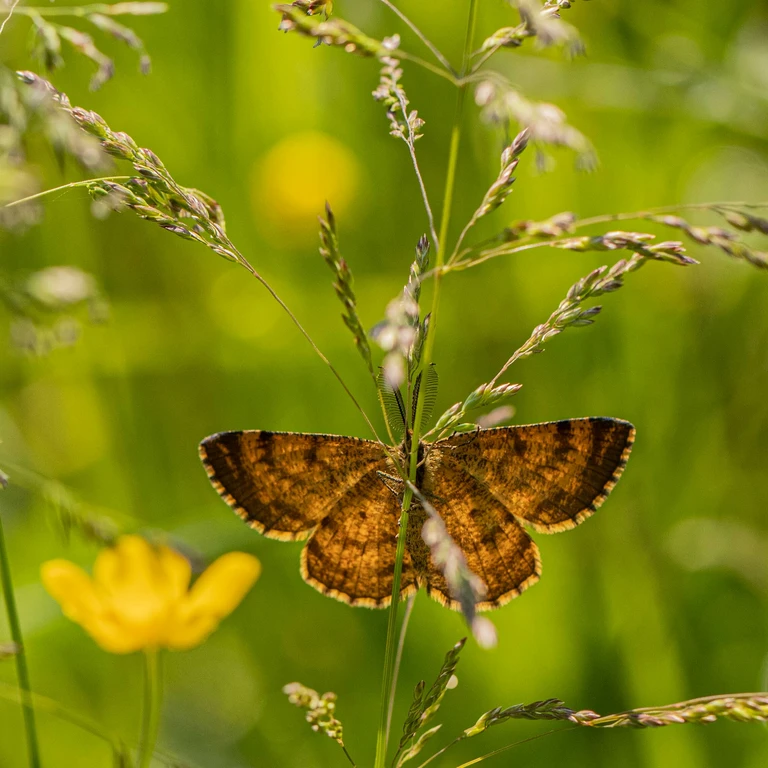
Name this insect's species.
Ematurga atomaria
